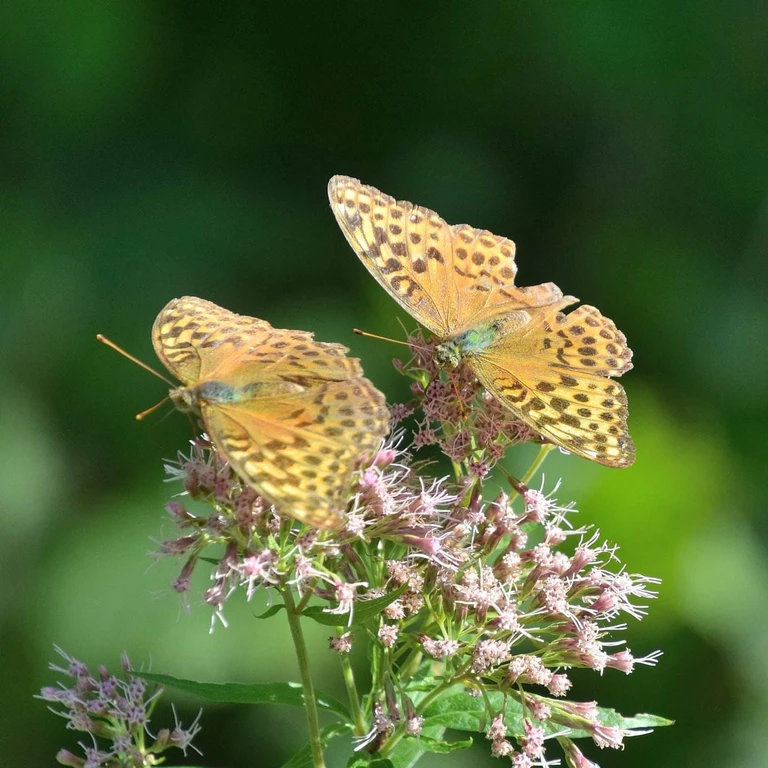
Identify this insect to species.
Argynnis paphia
